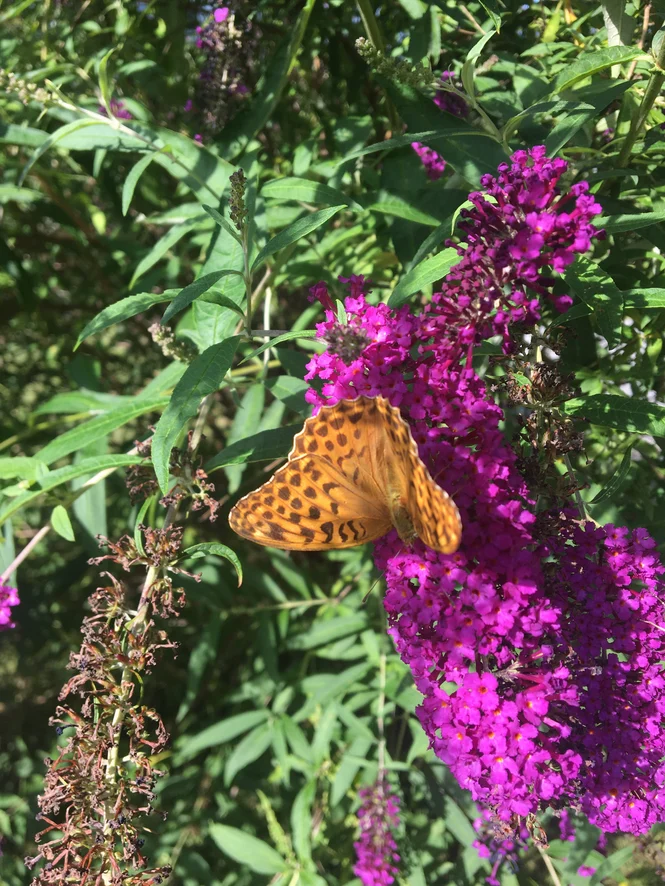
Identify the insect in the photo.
Argynnis paphia
